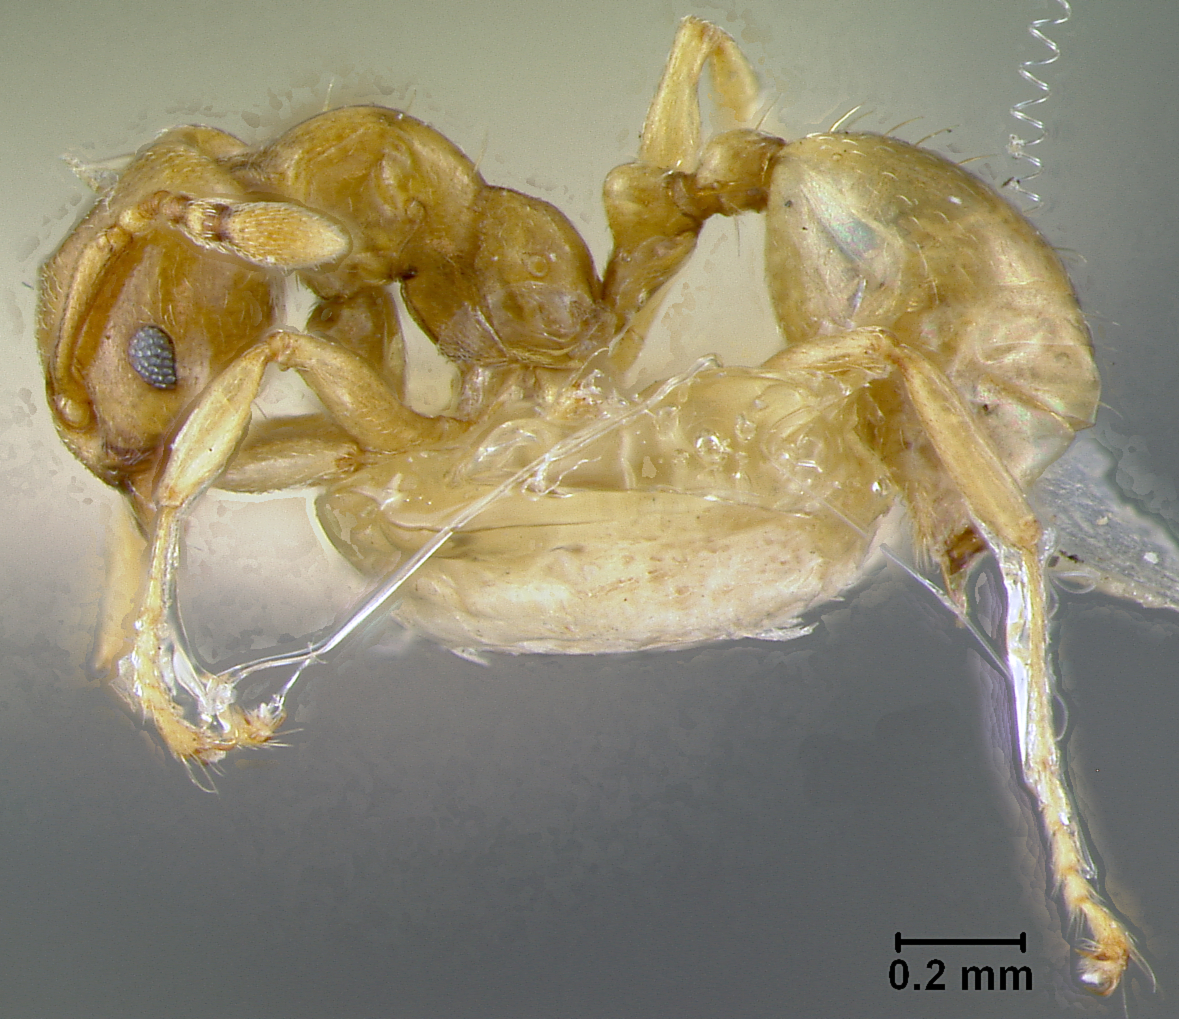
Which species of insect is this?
Allomerus octoarticulatus
